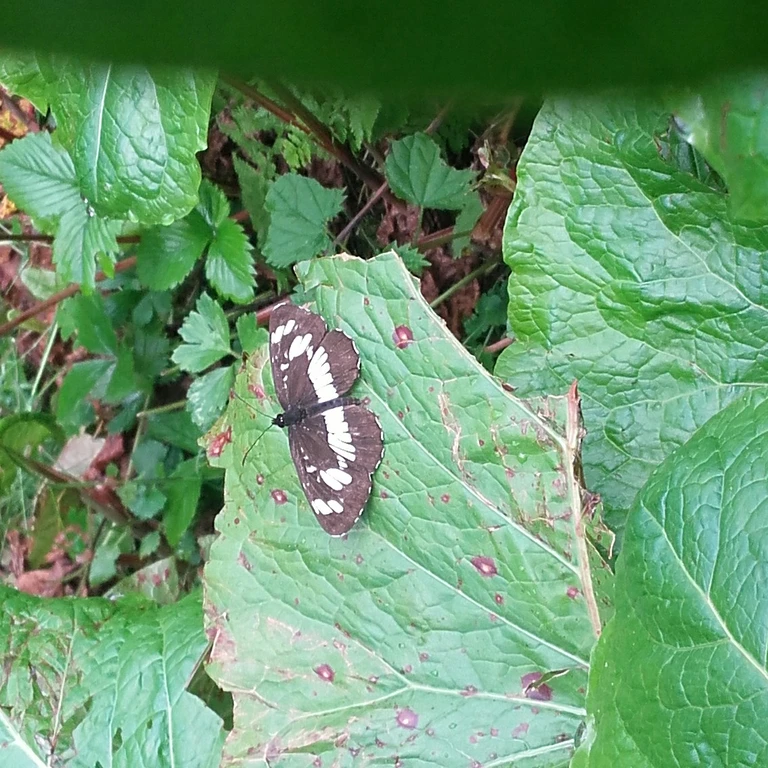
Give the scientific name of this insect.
Neptis rivularis
